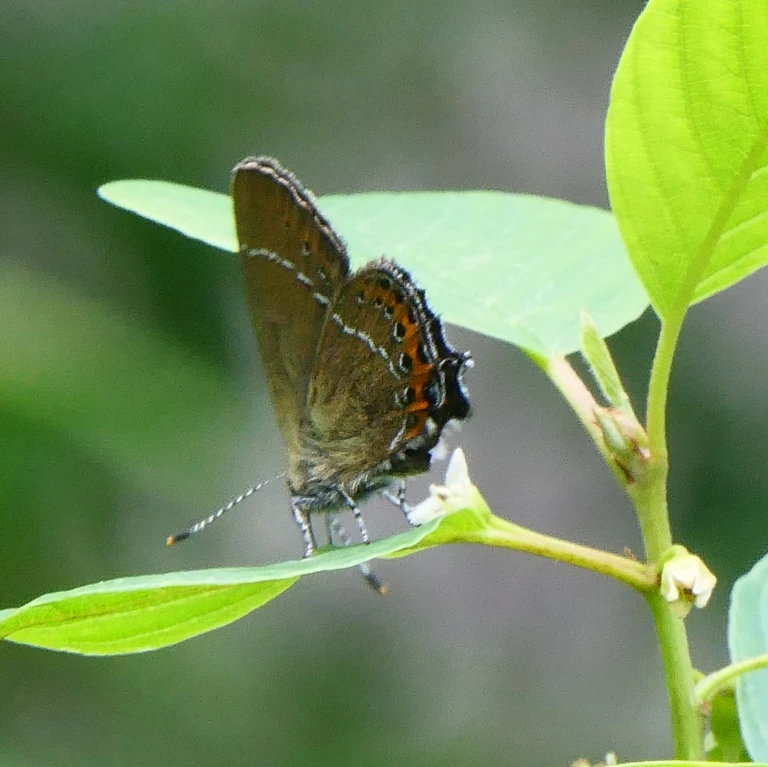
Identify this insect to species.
Satyrium pruni (also Fixsenia pruni)
